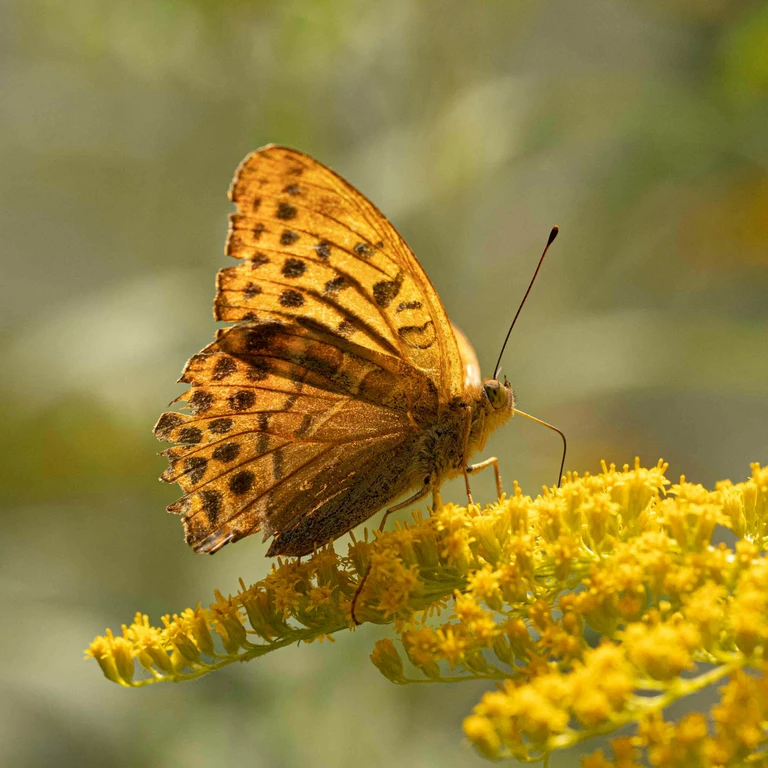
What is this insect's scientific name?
Argynnis paphia
